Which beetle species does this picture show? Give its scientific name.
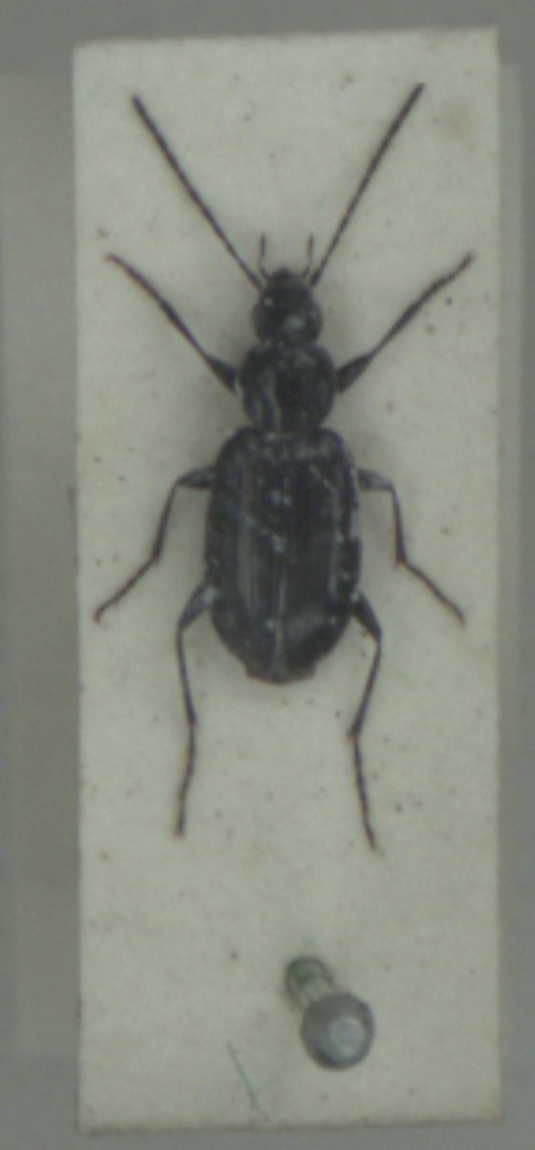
Agonum gracile
